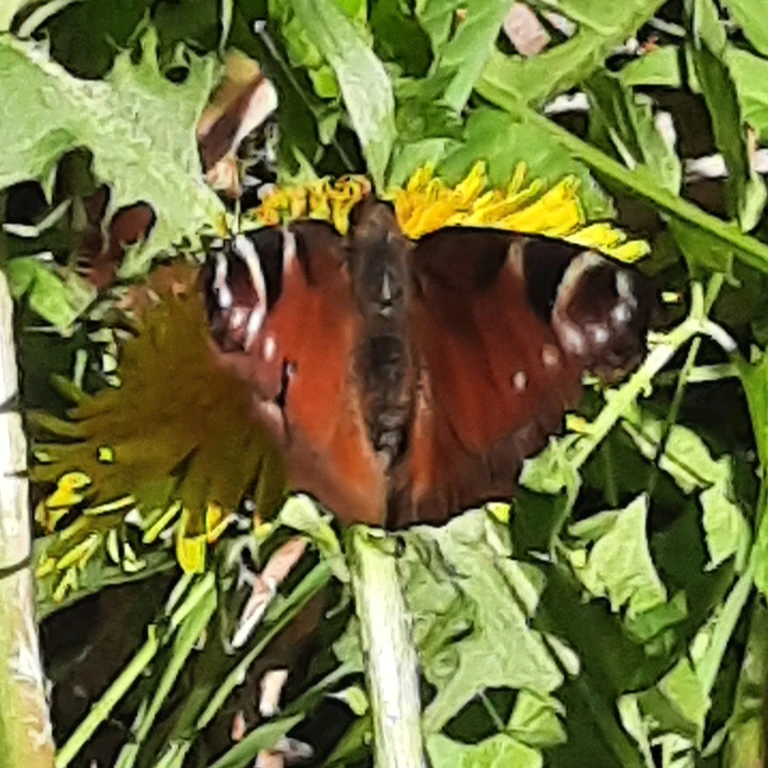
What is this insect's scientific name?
Aglais io
